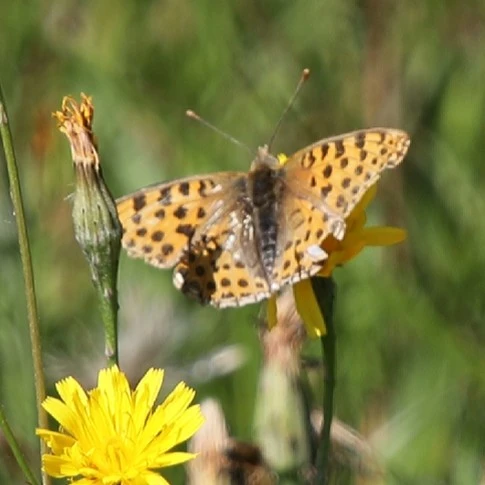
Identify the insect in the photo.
Issoria lathonia
